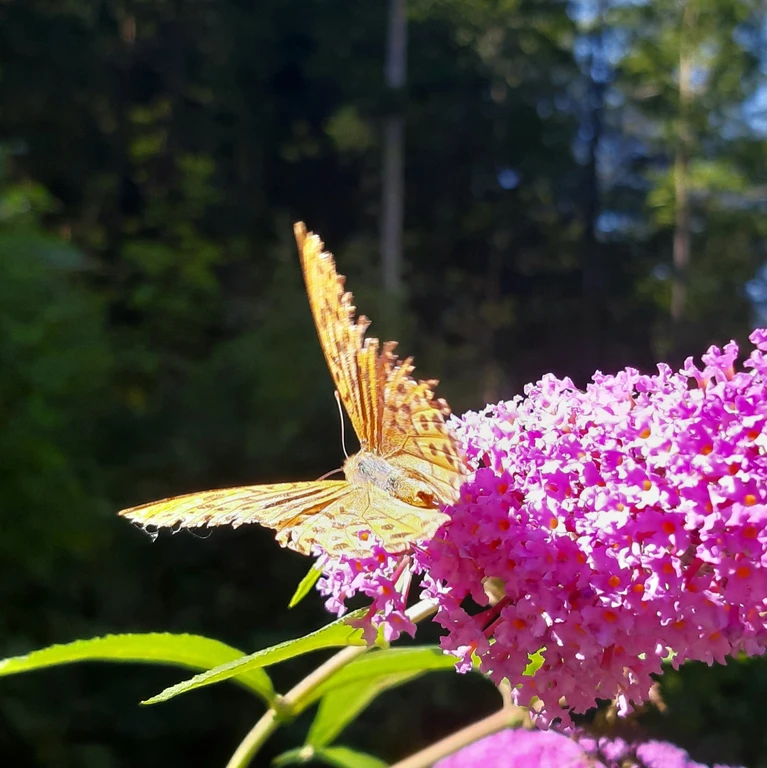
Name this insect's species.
Argynnis paphia
